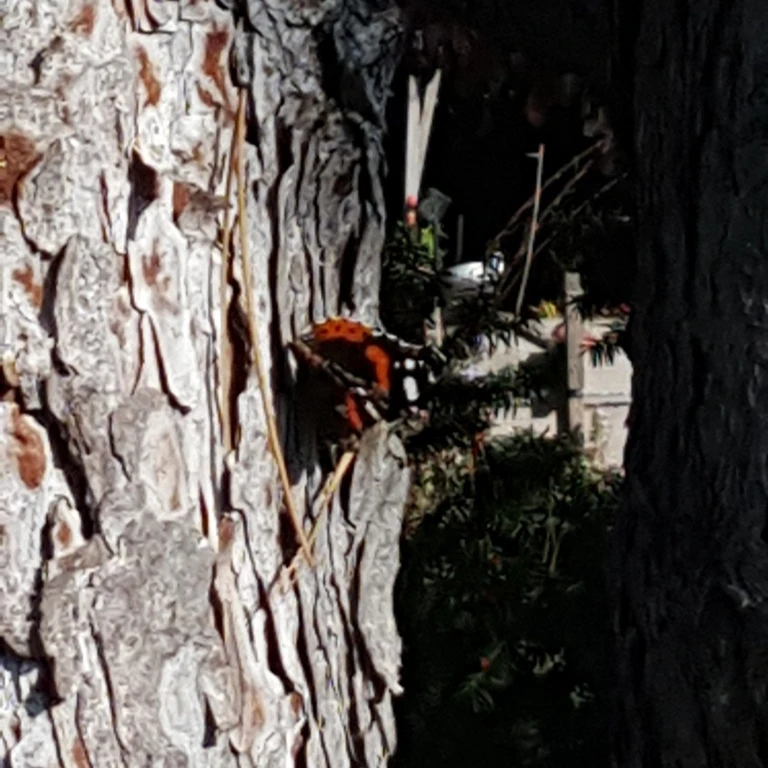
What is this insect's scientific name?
Vanessa atalanta
